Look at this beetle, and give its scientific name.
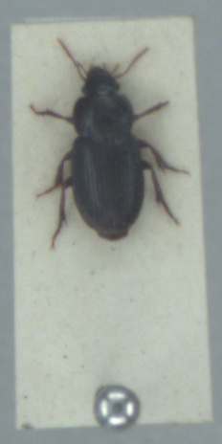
Harpalus pumilus
